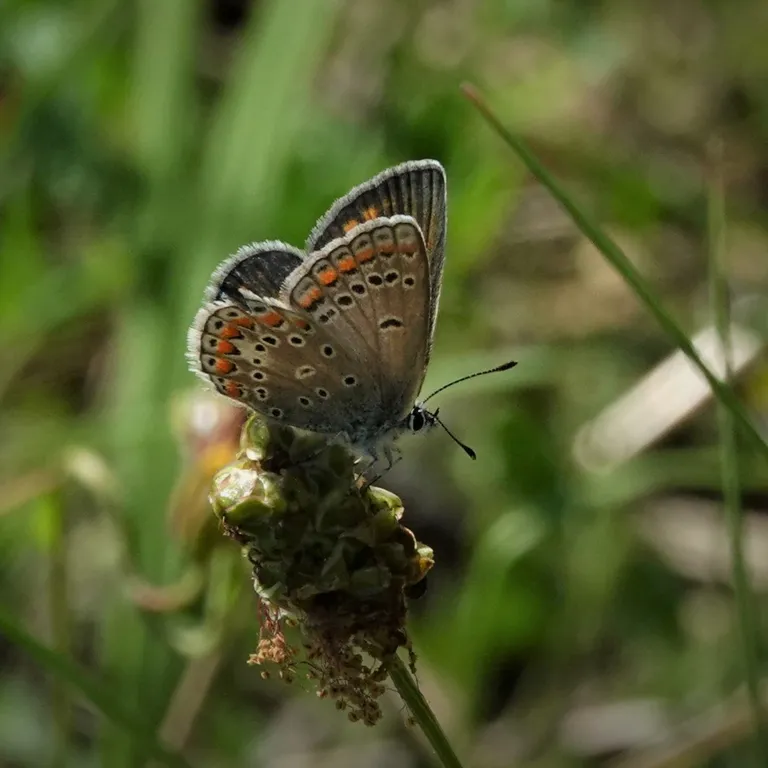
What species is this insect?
Polyommatus thersites
